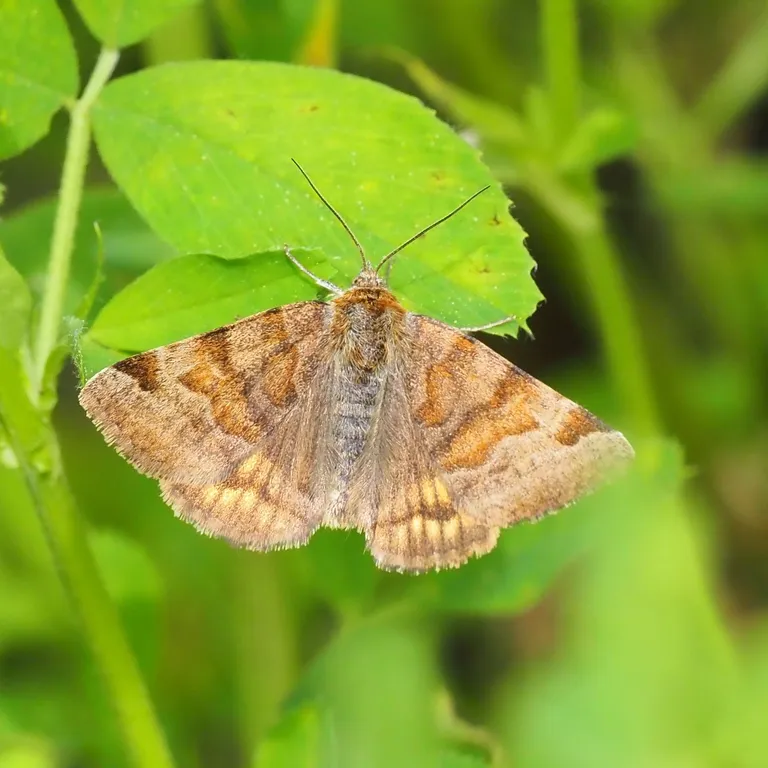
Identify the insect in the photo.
Euclidia glyphica
